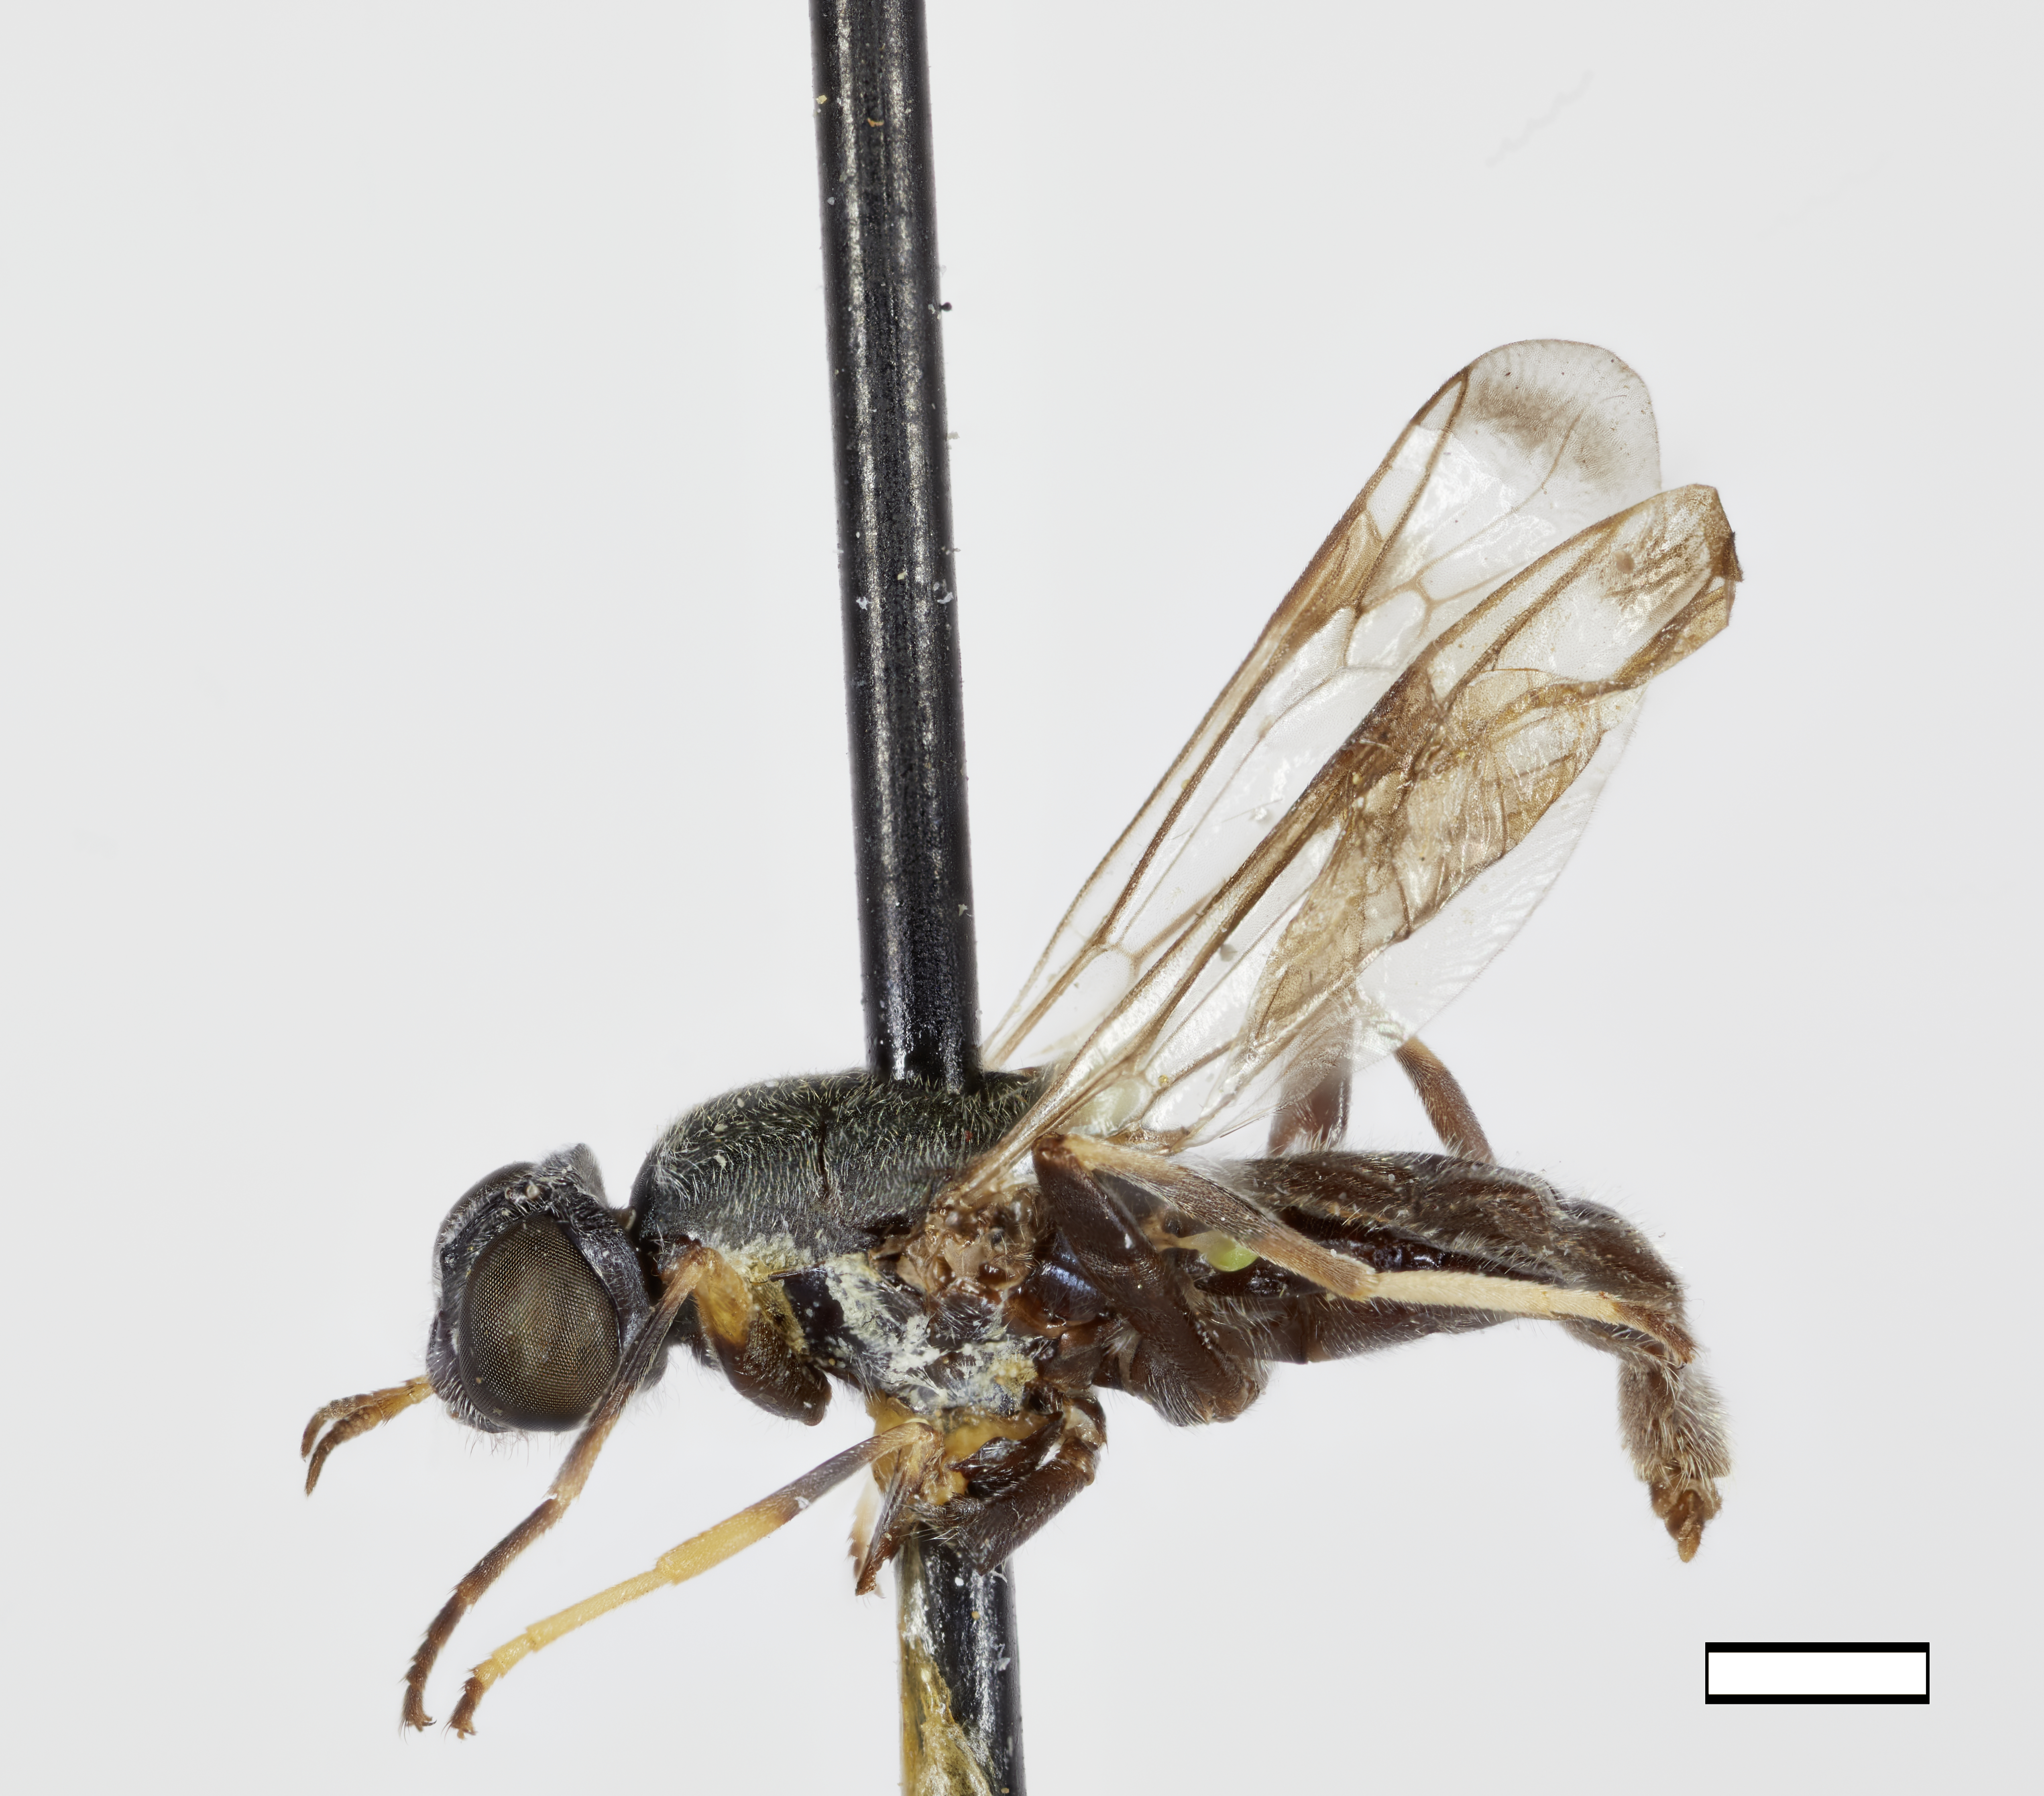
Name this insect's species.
Myxosargus anomalus
